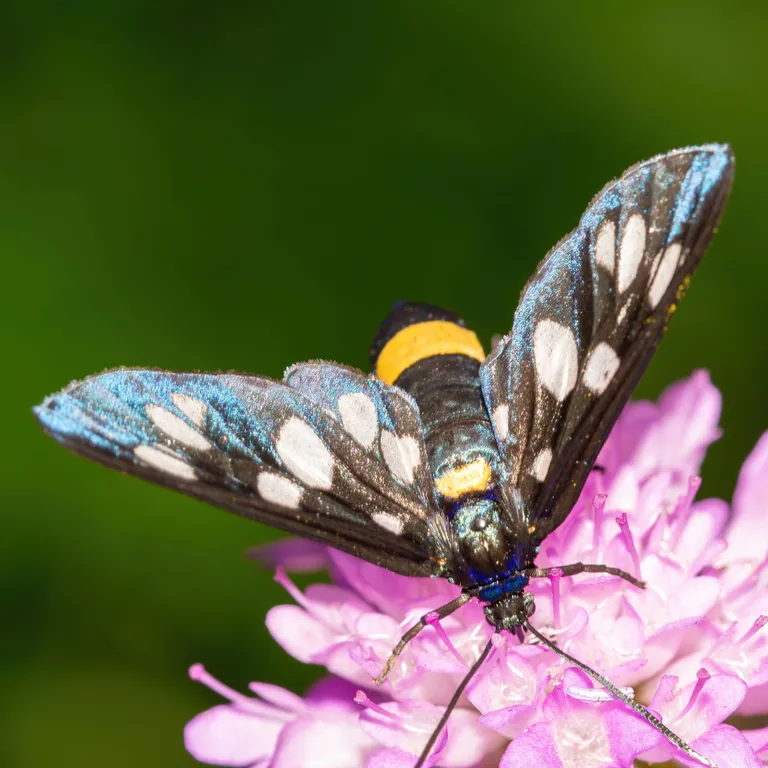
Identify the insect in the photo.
Amata phegea
